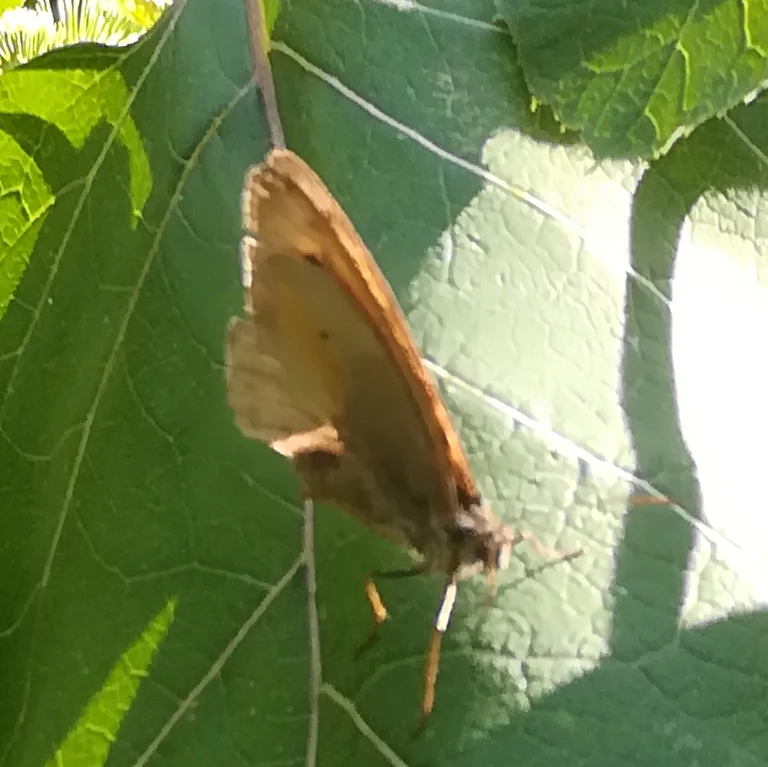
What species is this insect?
Maniola jurtina
